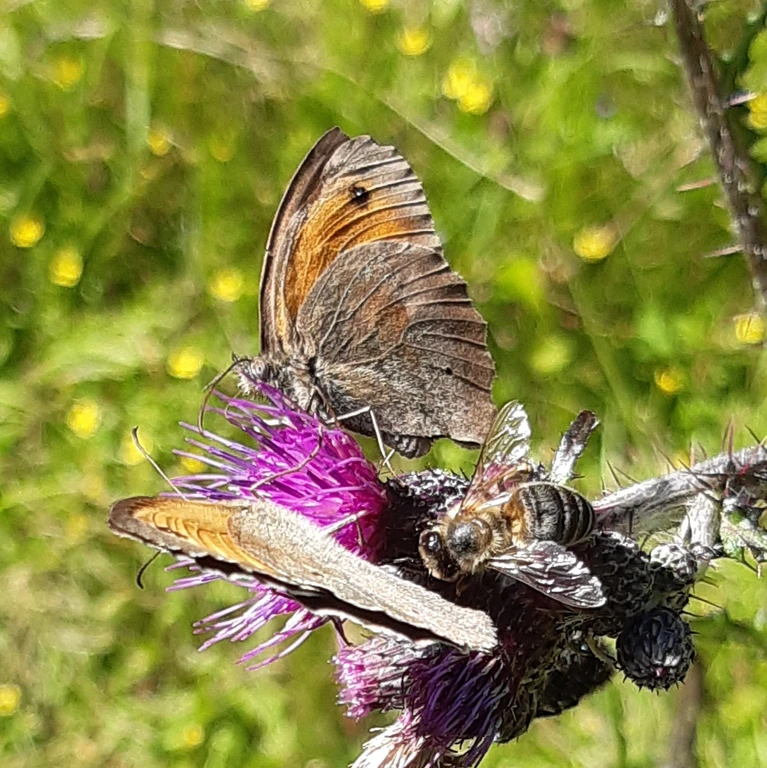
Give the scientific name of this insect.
Maniola jurtina
